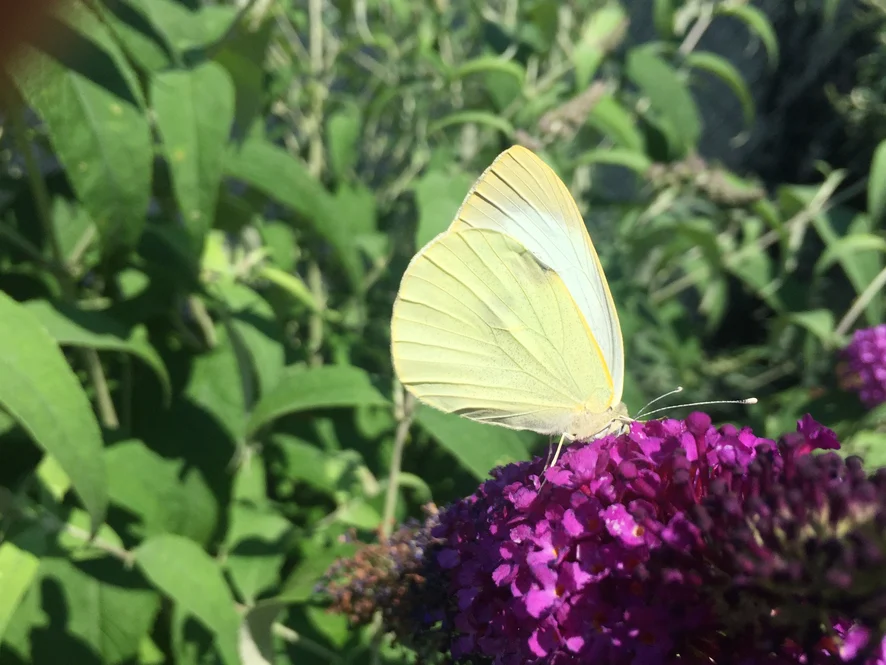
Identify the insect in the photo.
Pieris brassicae
